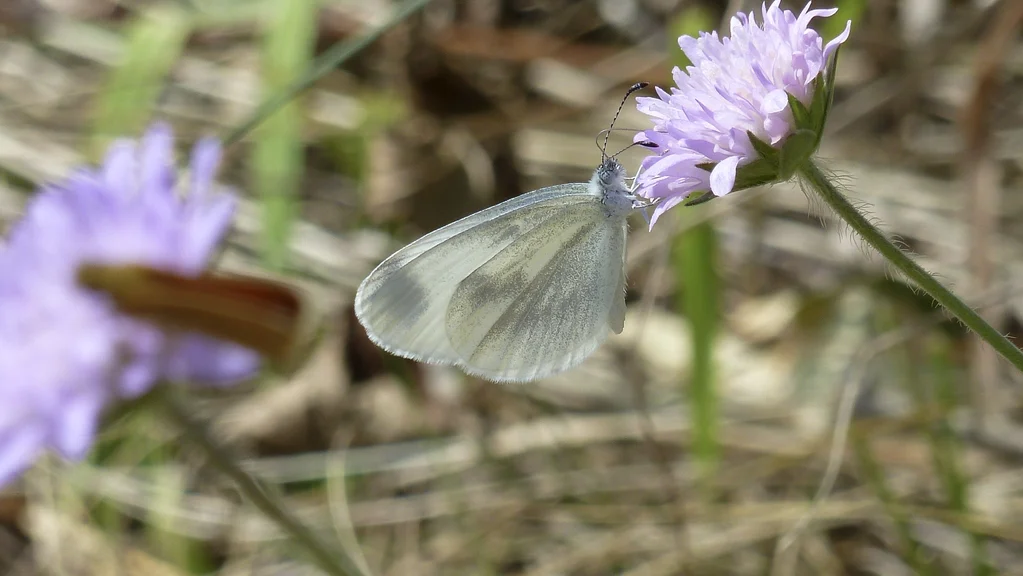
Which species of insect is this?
Leptidea sinapis/juvernica
